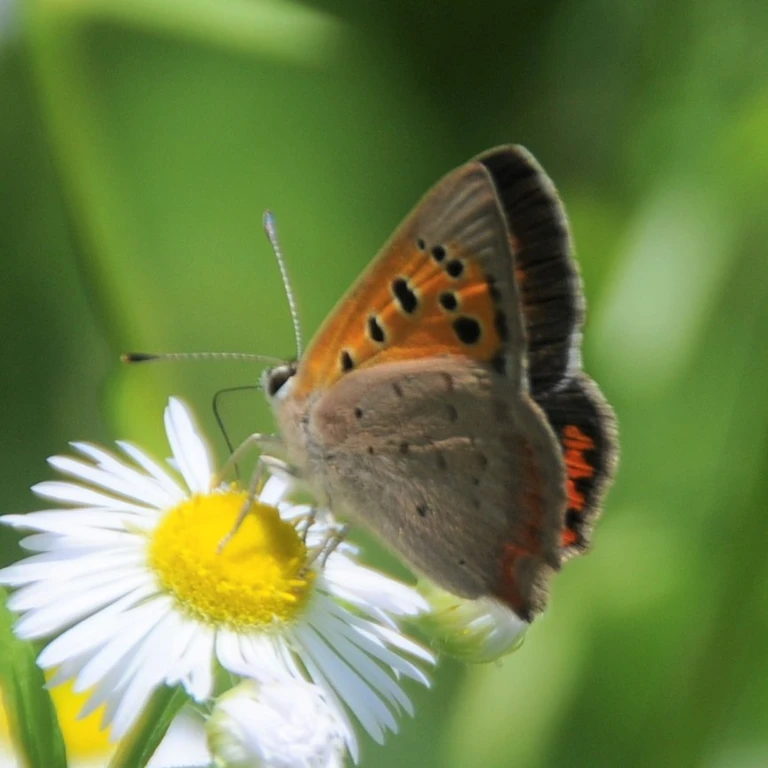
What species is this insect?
Lycaena phlaeas
